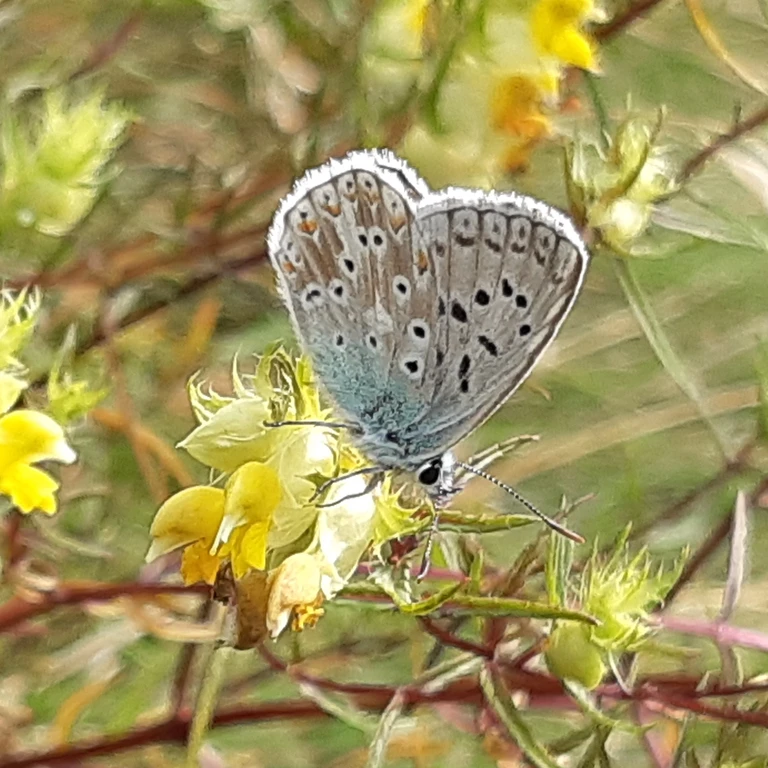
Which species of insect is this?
Lysandra coridon
